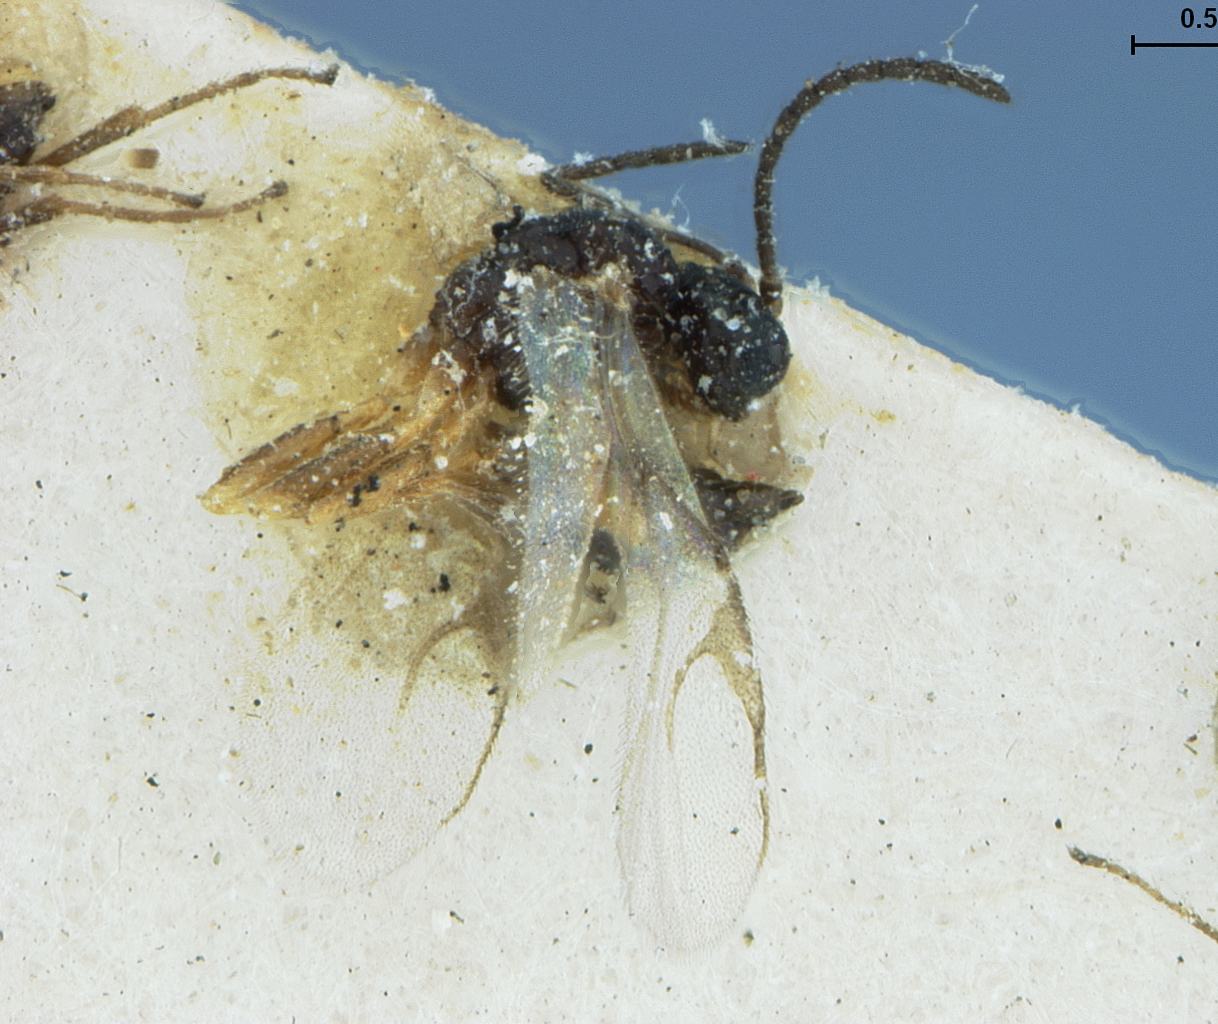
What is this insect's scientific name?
Lipolexis salicaphidis
